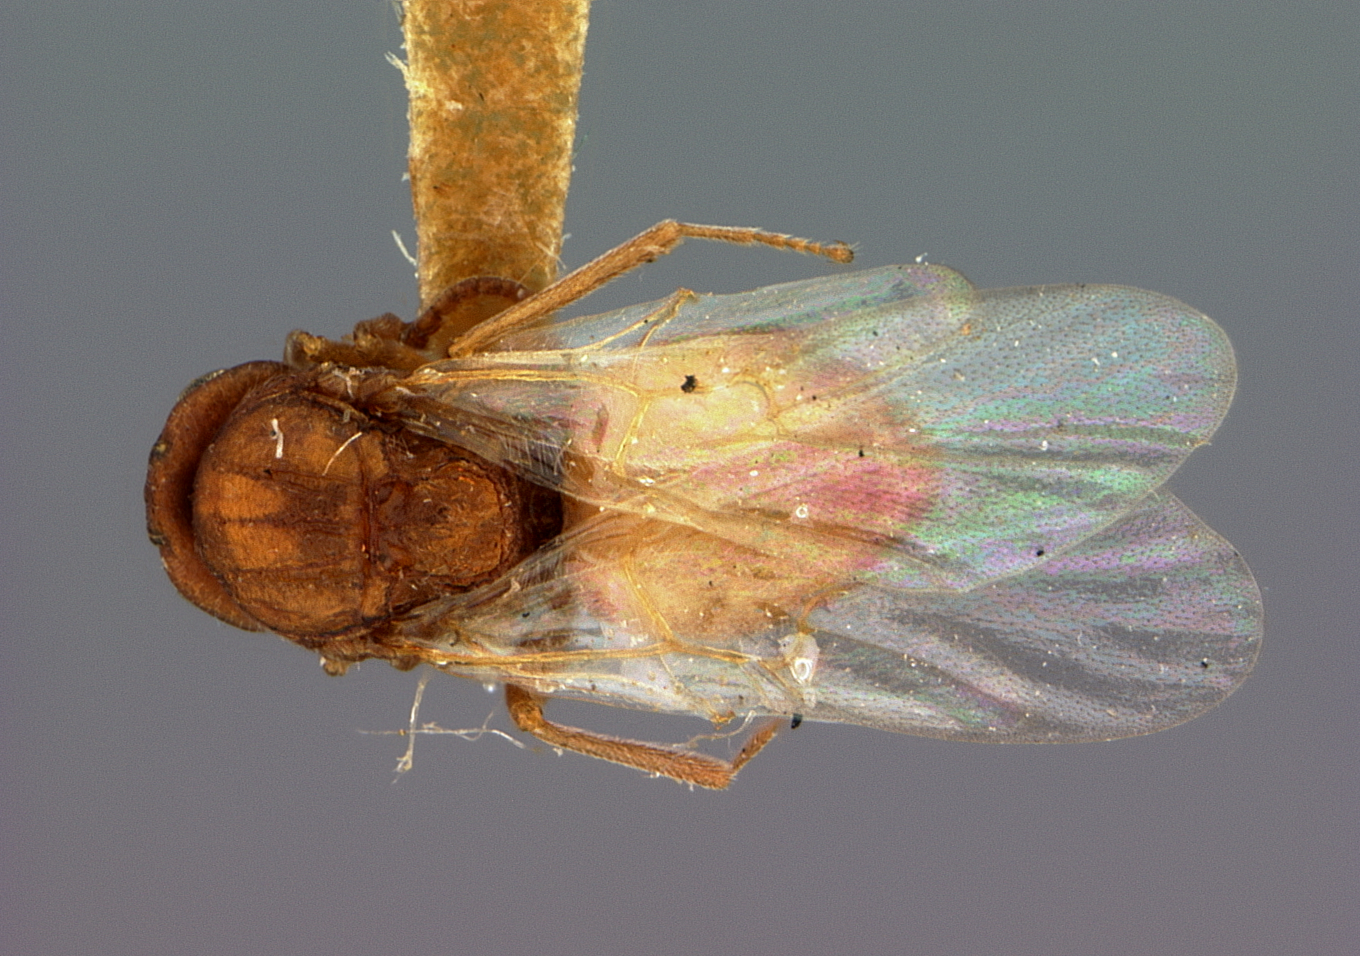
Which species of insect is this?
Andricus coronus
